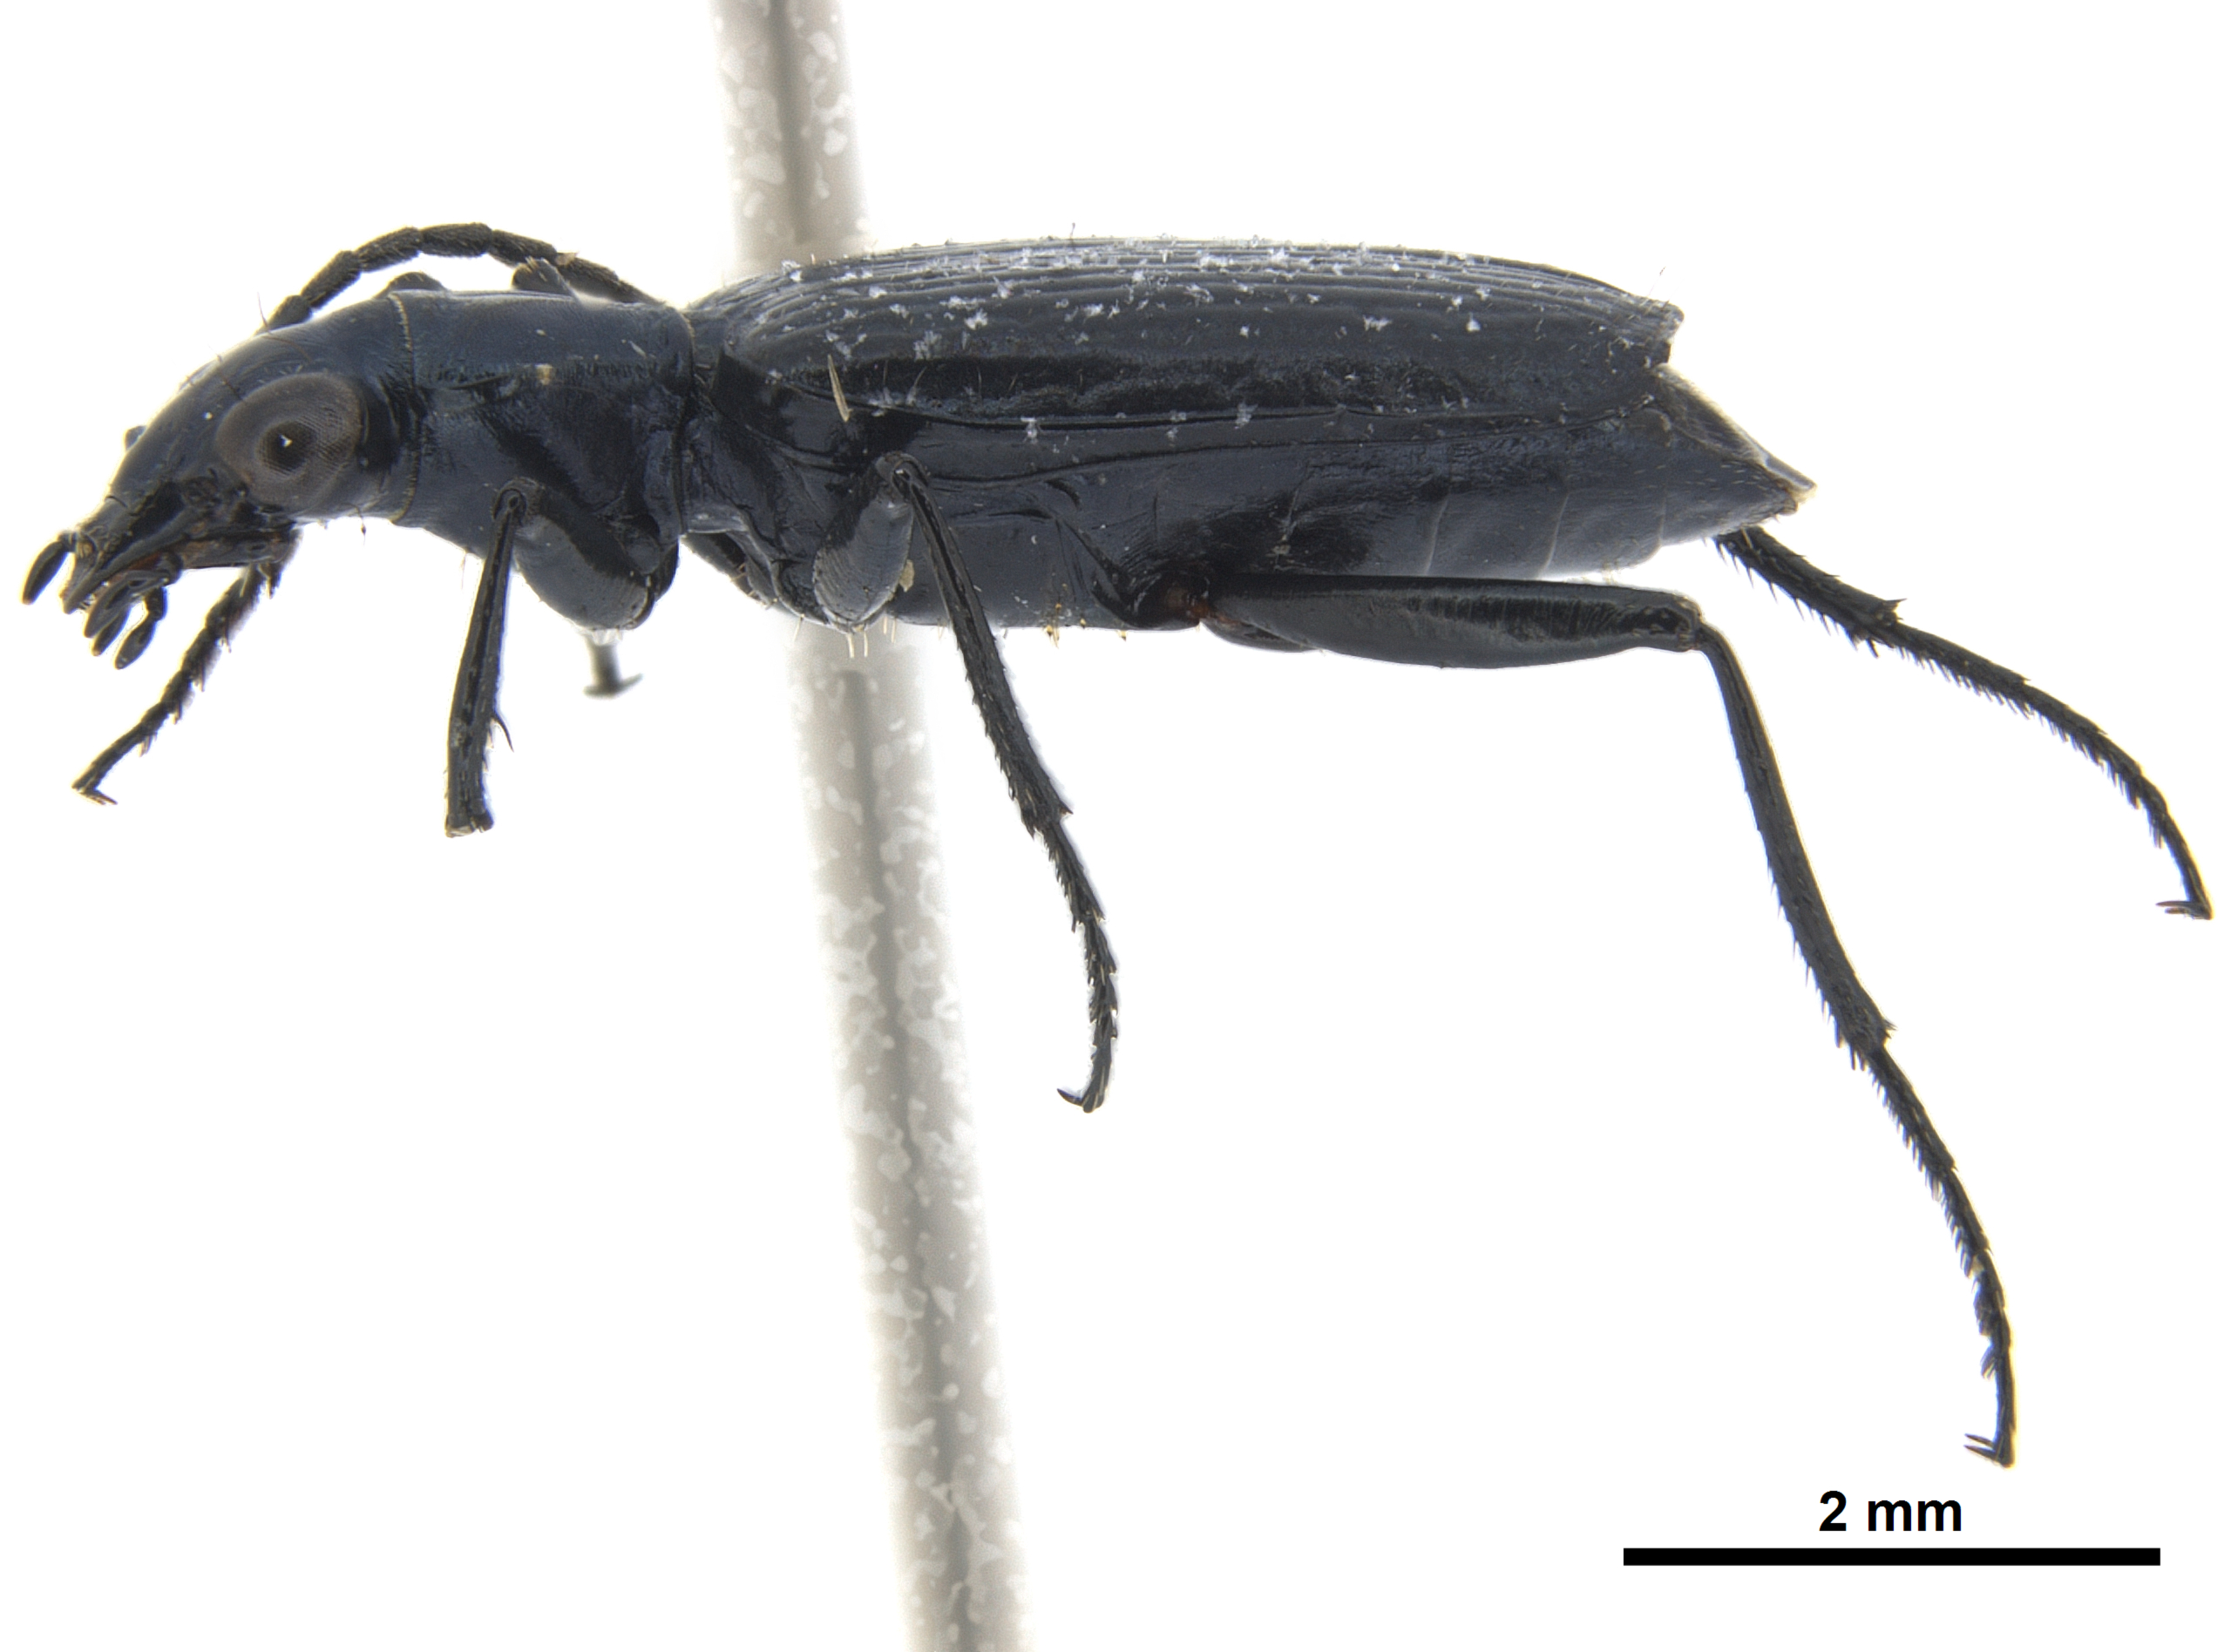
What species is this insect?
Actenonyx bembidioides
